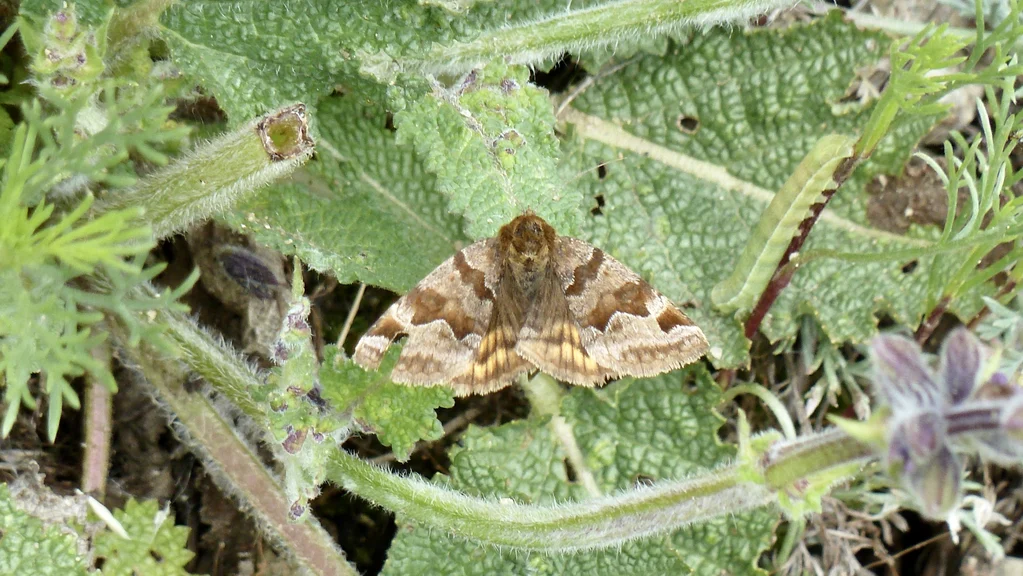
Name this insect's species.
Euclidia glyphica
